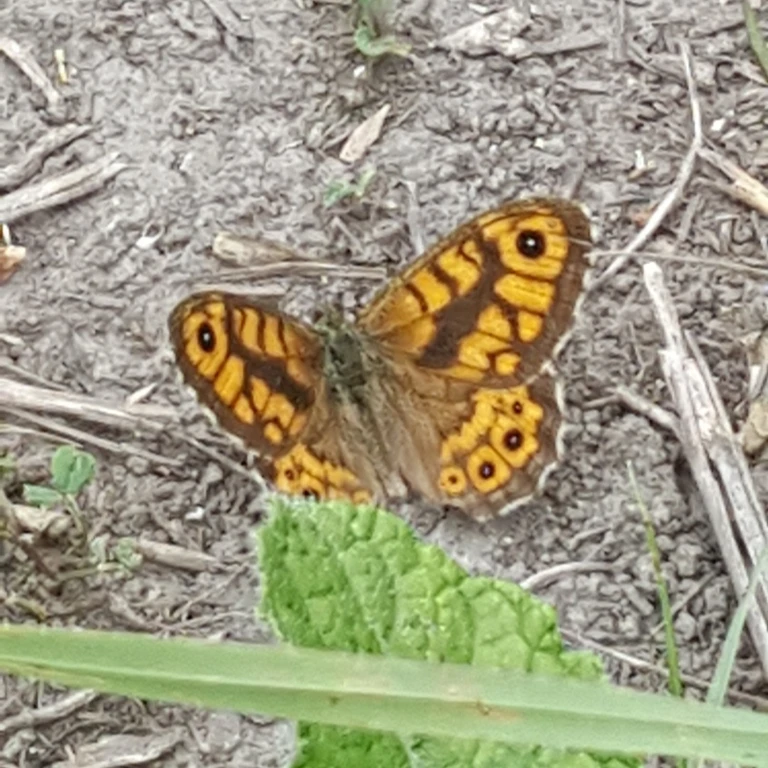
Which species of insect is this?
Lasiommata megera (also Pararge megera)
